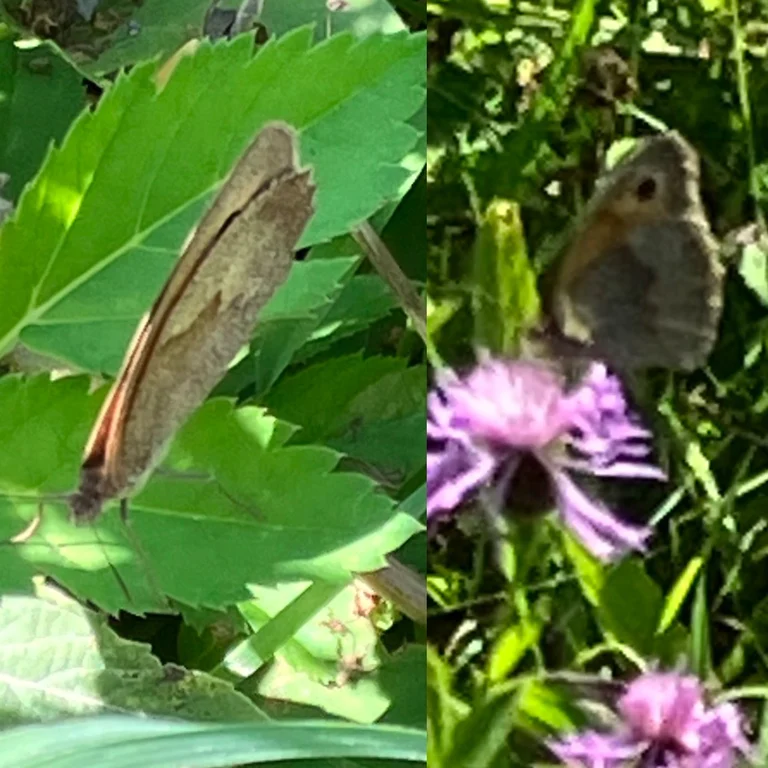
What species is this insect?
Maniola jurtina
